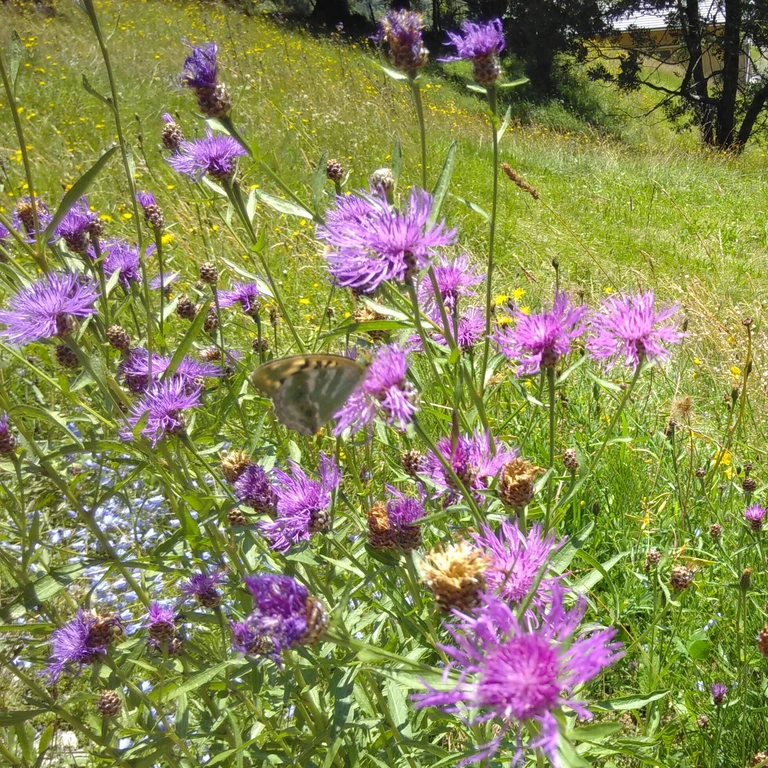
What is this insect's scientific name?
Argynnis paphia
